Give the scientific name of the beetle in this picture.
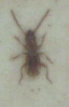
Aepopsis robinii
